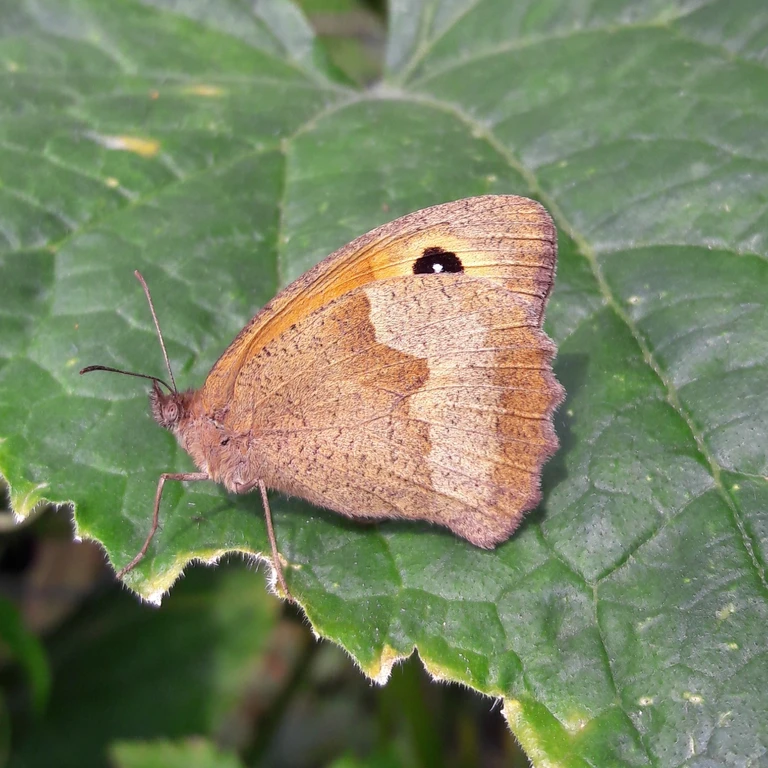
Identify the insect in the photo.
Maniola jurtina
